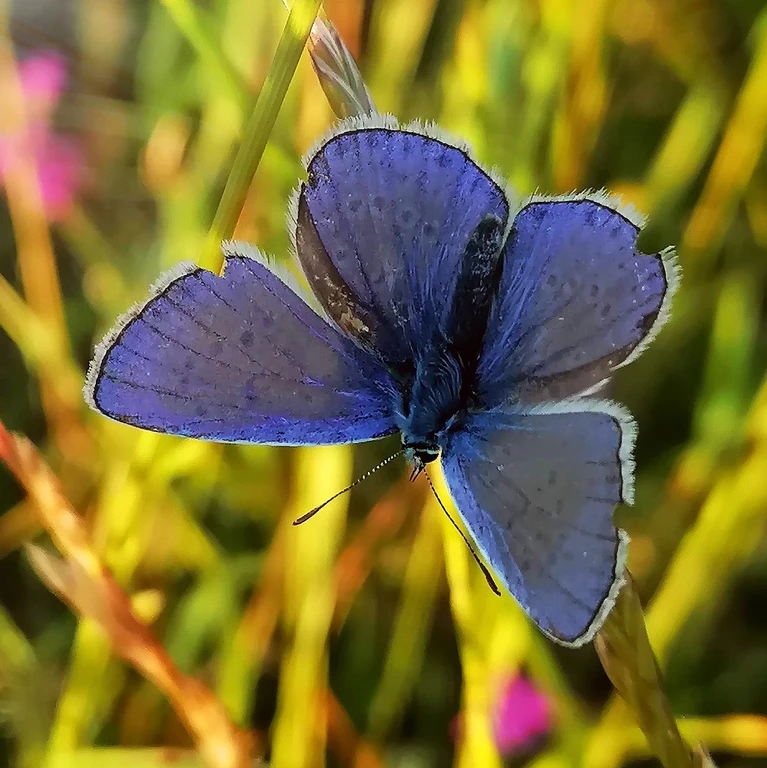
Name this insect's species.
Polyommatus icarus
